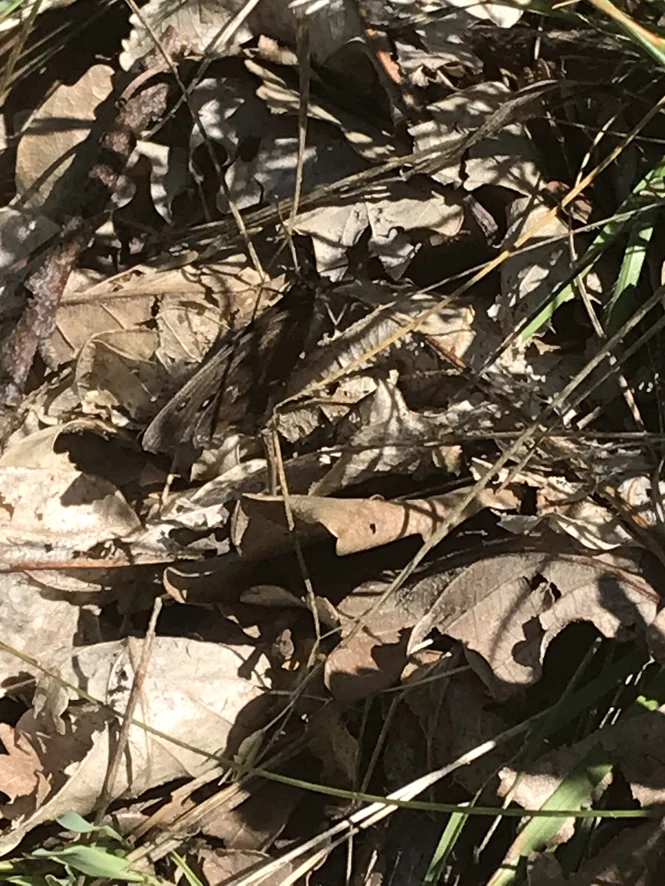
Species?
Minois dryas
